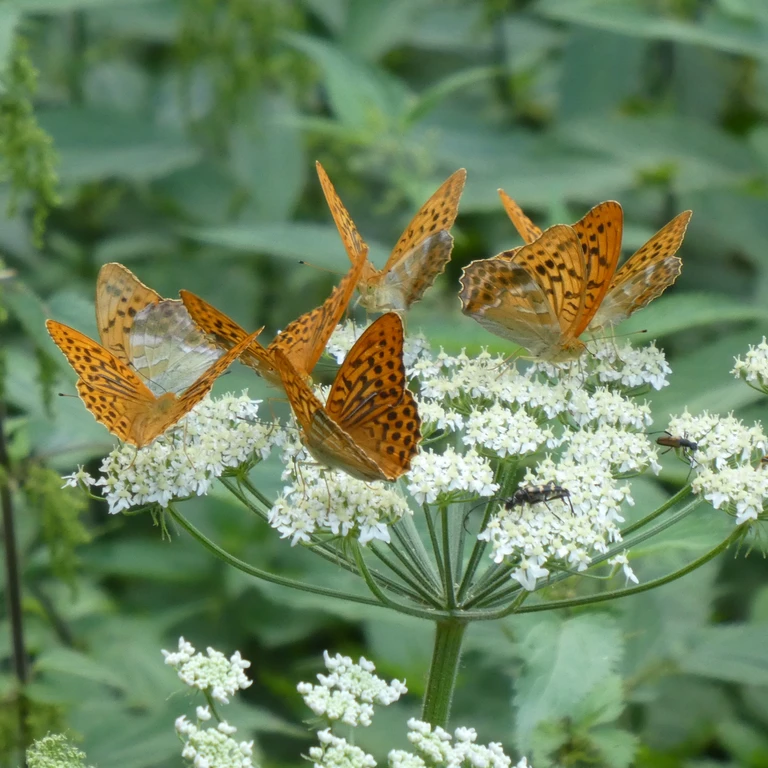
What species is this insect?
Argynnis paphia
